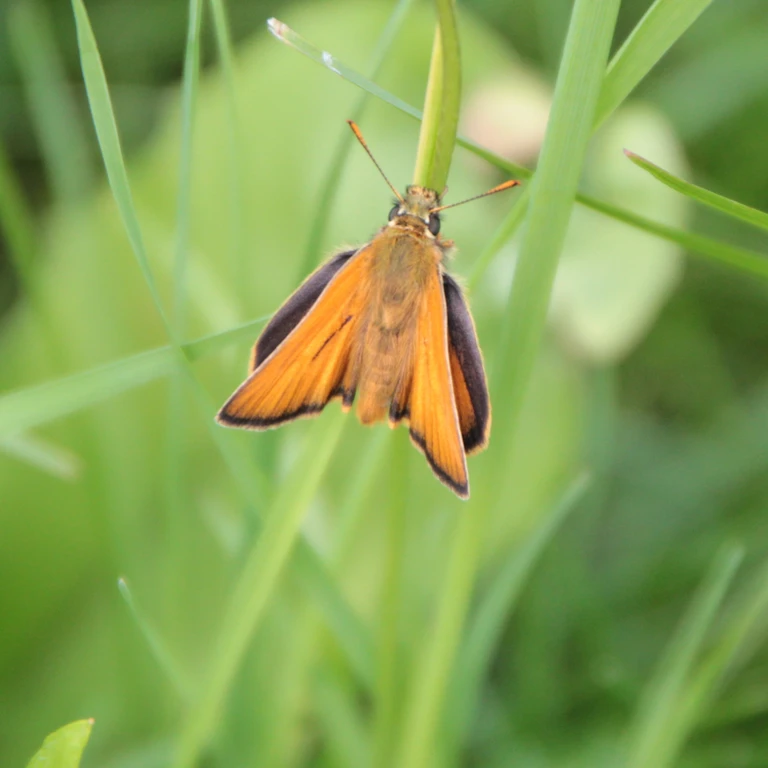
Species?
Thymelicus sylvestris
